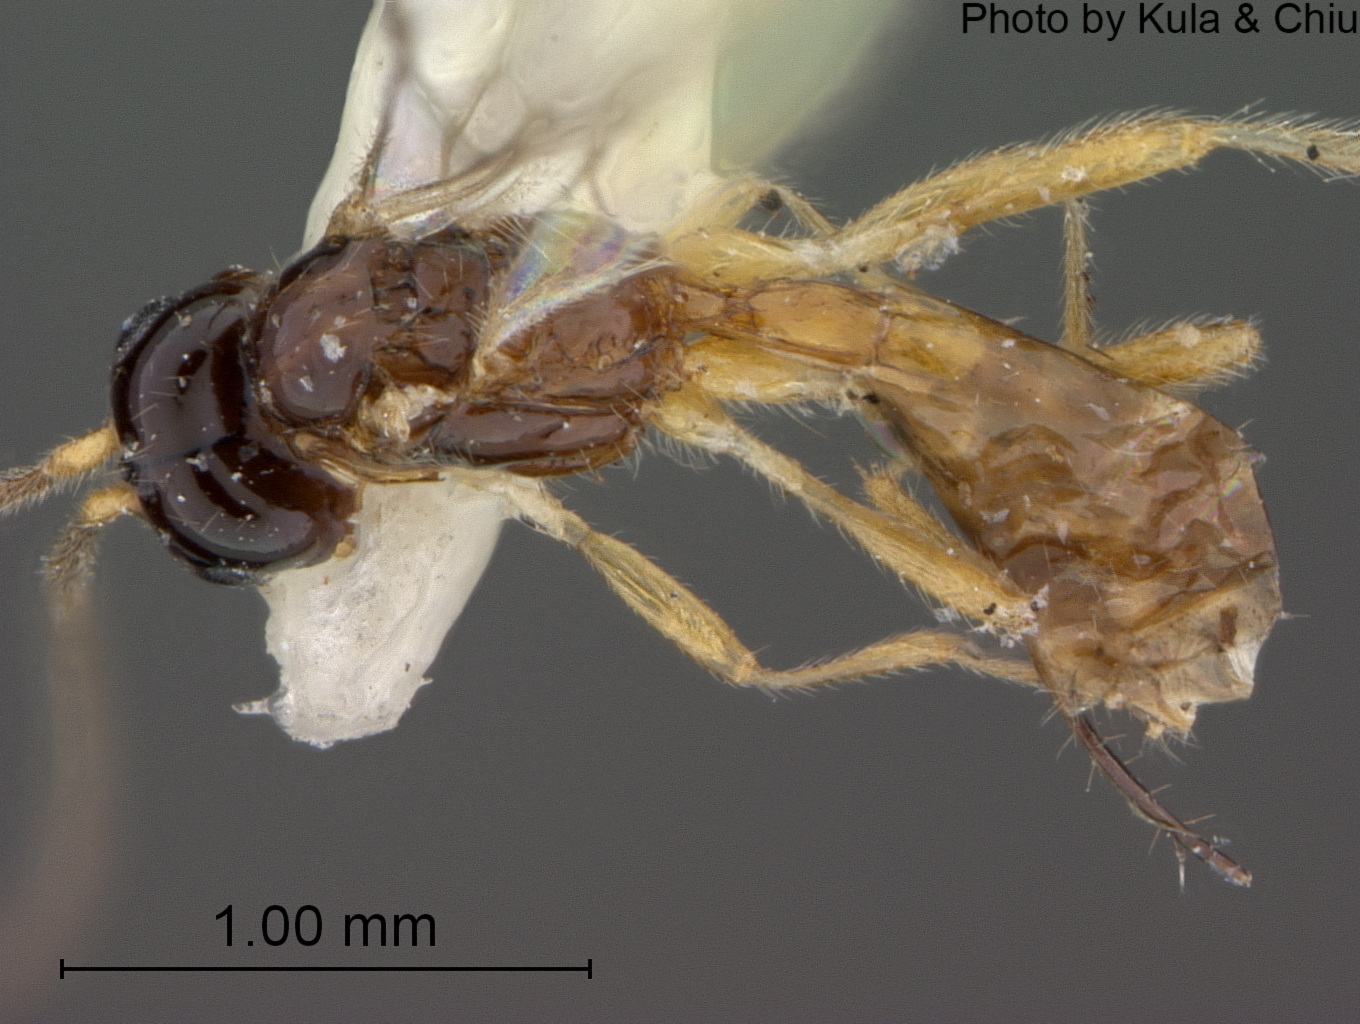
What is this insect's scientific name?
Aspilota clayensis
